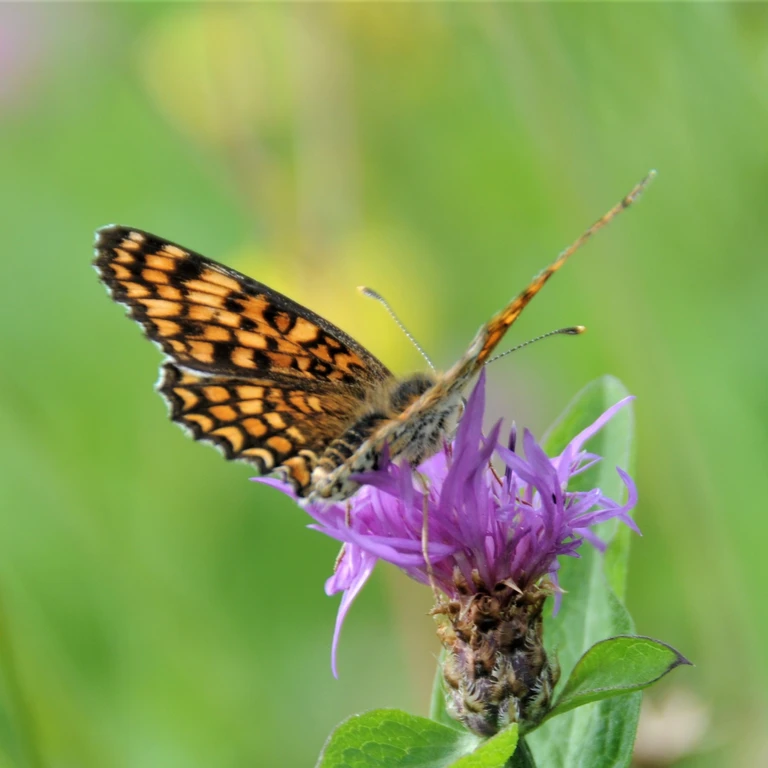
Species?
Melitaea phoebe
